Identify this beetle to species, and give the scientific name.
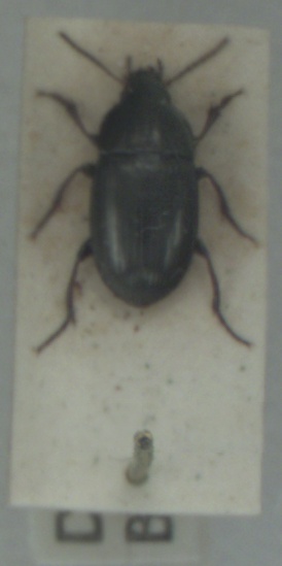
Amara curta
